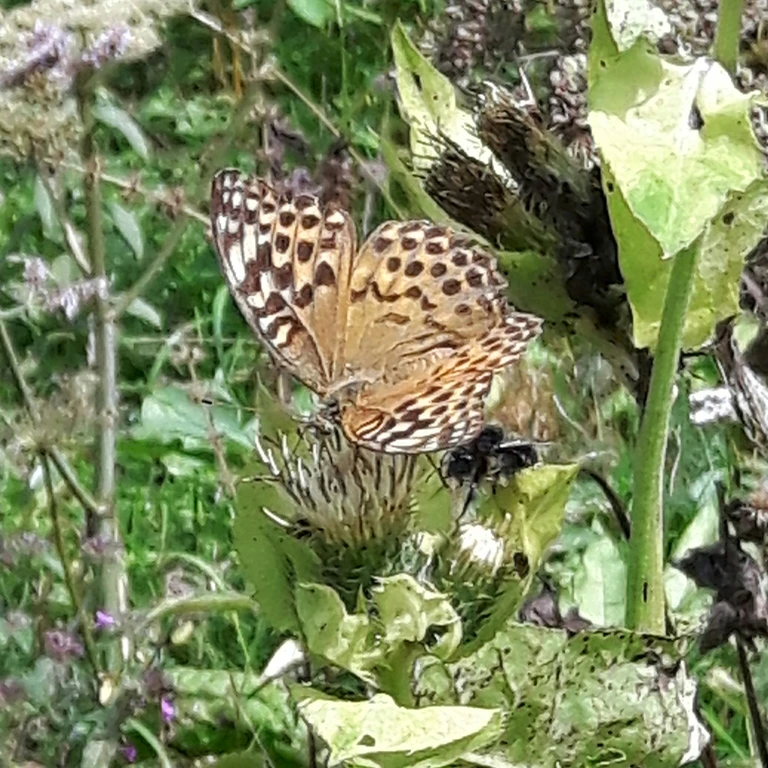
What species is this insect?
Argynnis paphia
